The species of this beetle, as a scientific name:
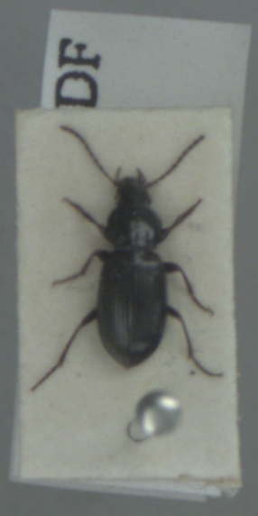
Pterostichus diligens
